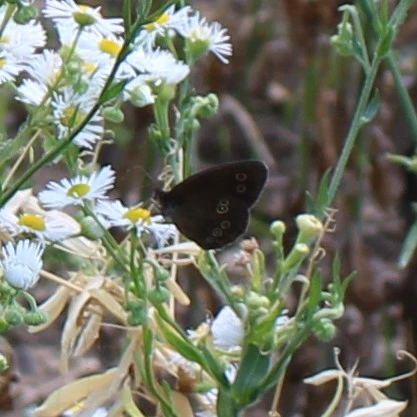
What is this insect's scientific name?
Aphantopus hyperantus
